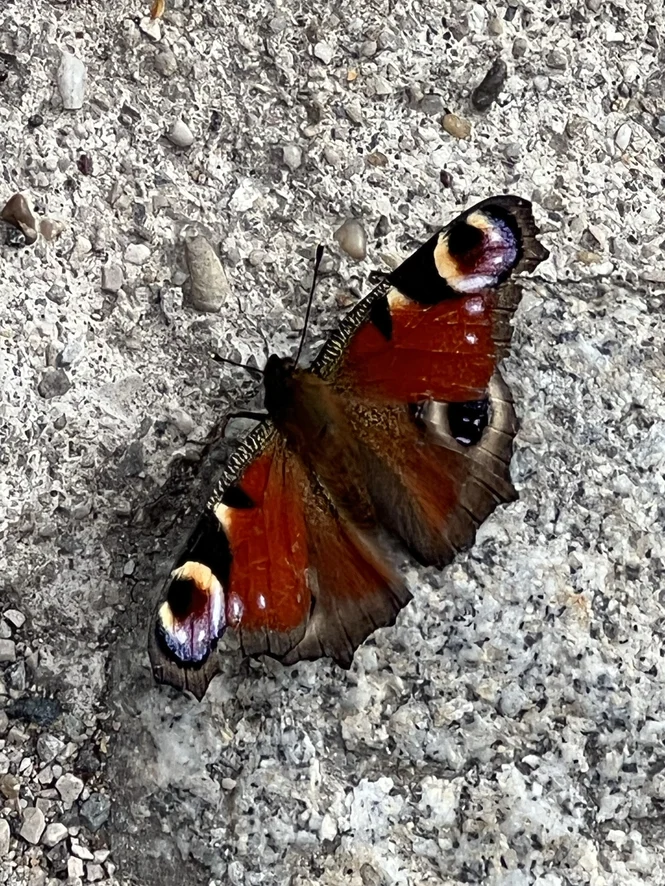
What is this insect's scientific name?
Aglais io
